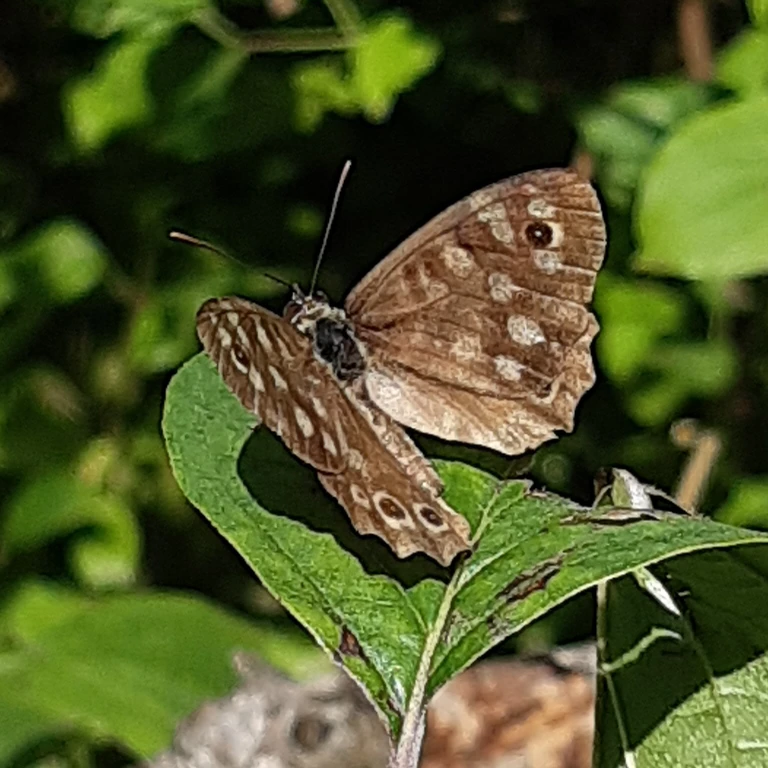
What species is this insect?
Pararge aegeria
